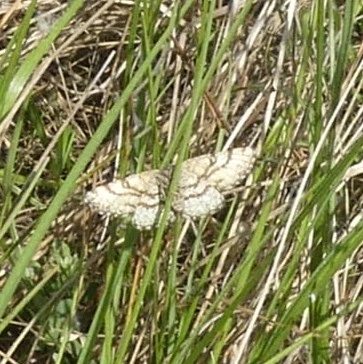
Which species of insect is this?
Ematurga atomaria
